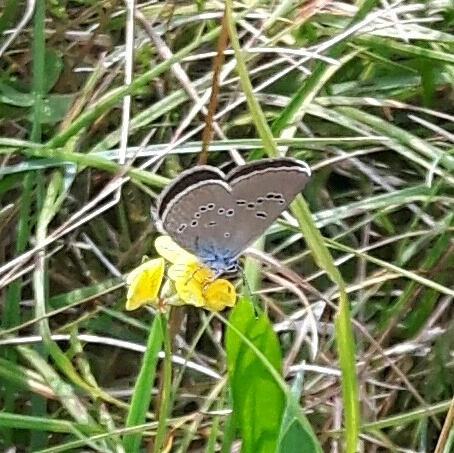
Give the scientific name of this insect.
Cyaniris semiargus
